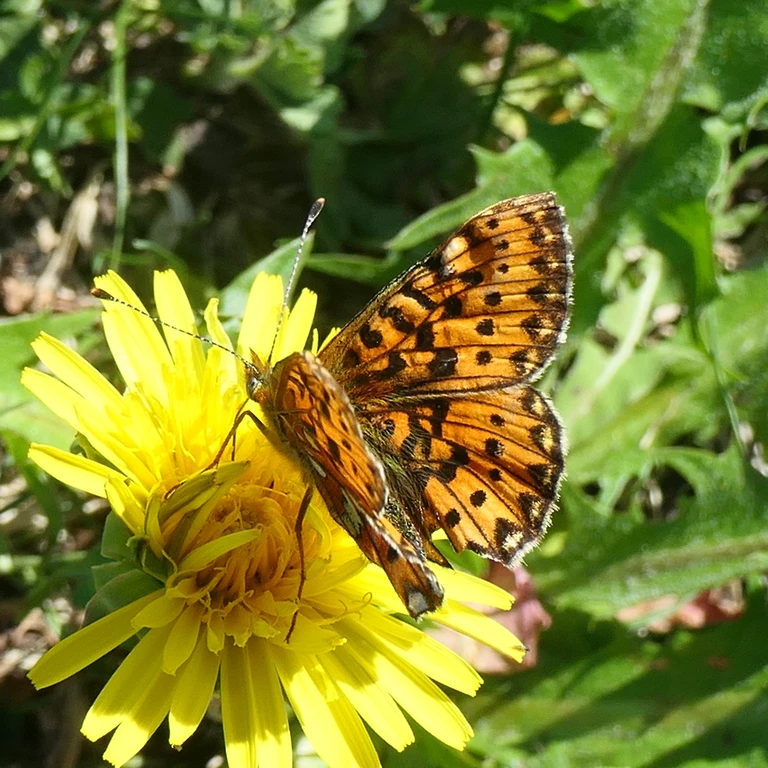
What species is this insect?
Boloria euphrosyne (also Clossiana euphrosyne)
